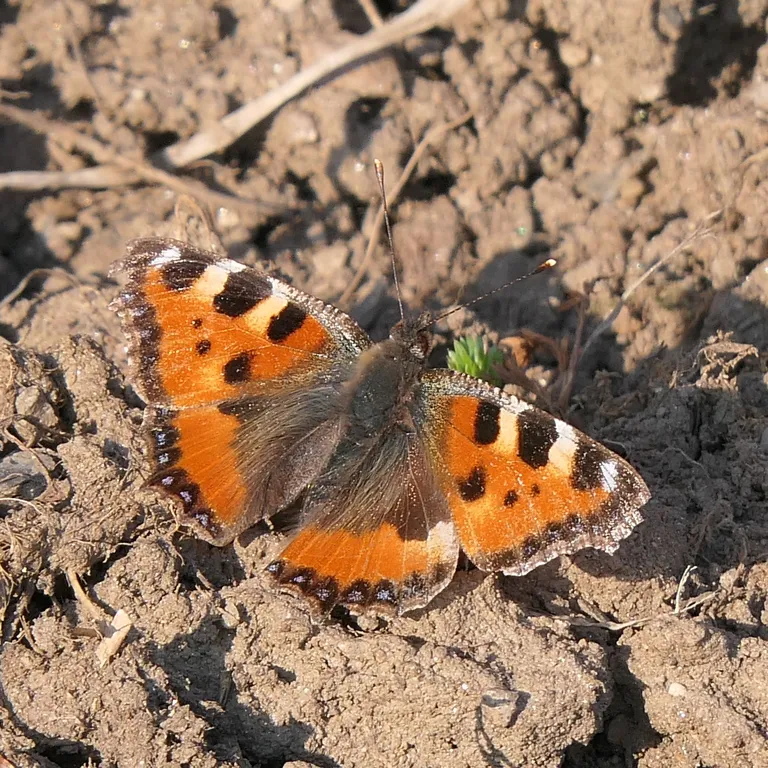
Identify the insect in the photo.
Aglais urticae
